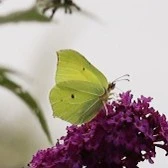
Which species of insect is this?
Gonepteryx rhamni
